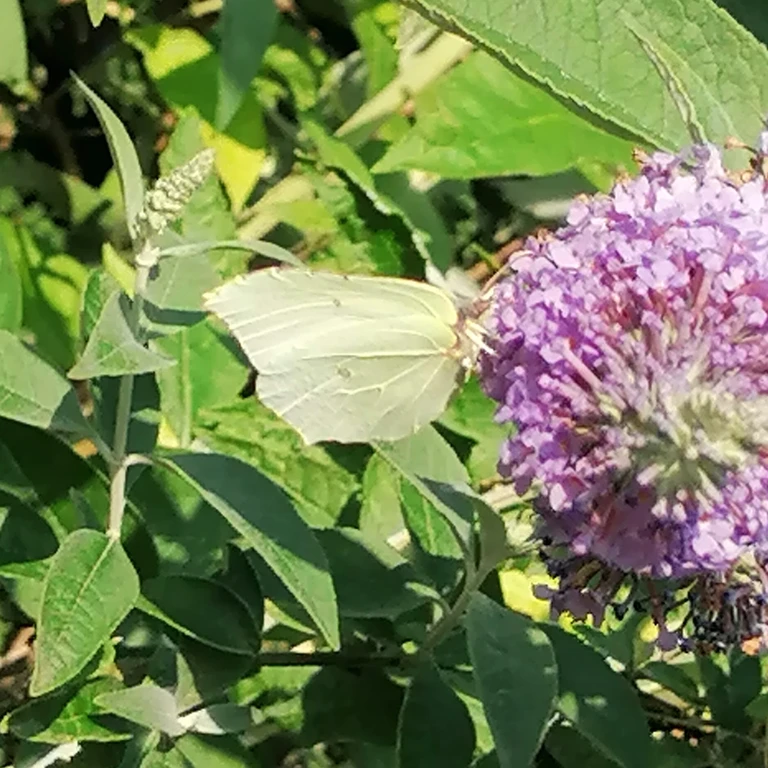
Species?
Gonepteryx rhamni
